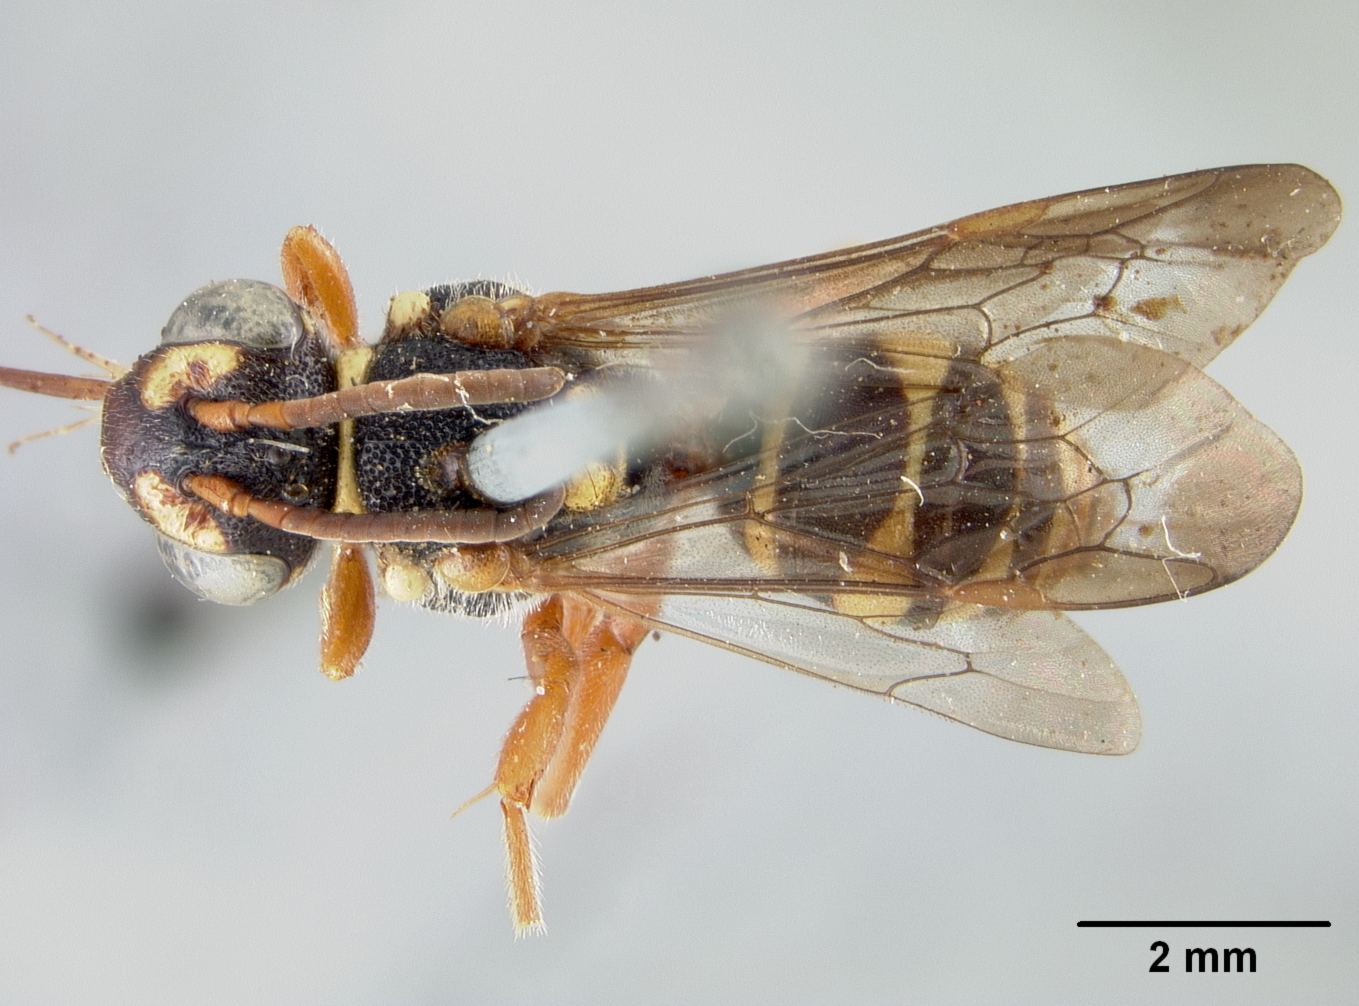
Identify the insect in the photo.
Nomada neomexicana
